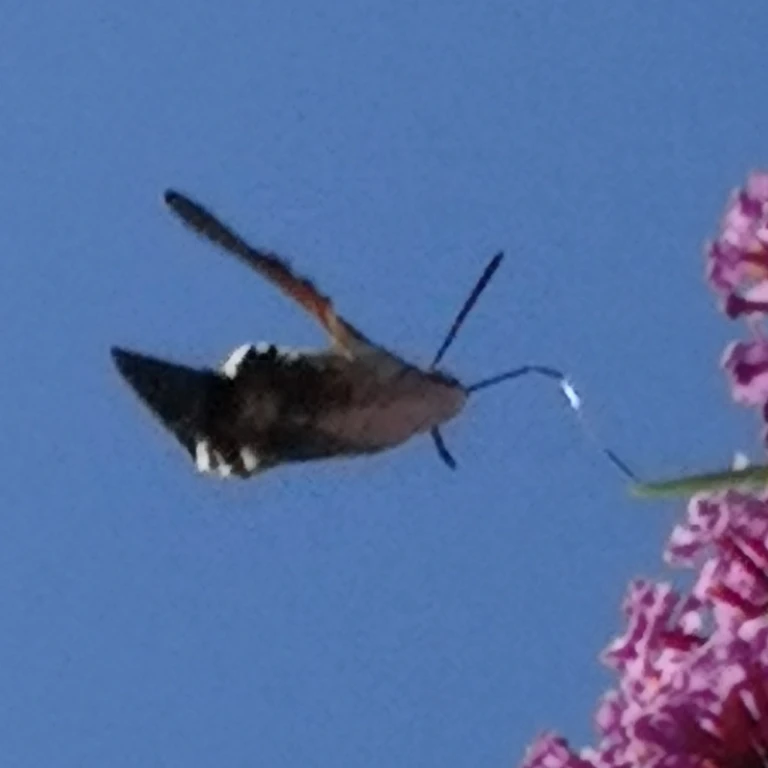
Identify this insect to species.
Macroglossum stellatarum
